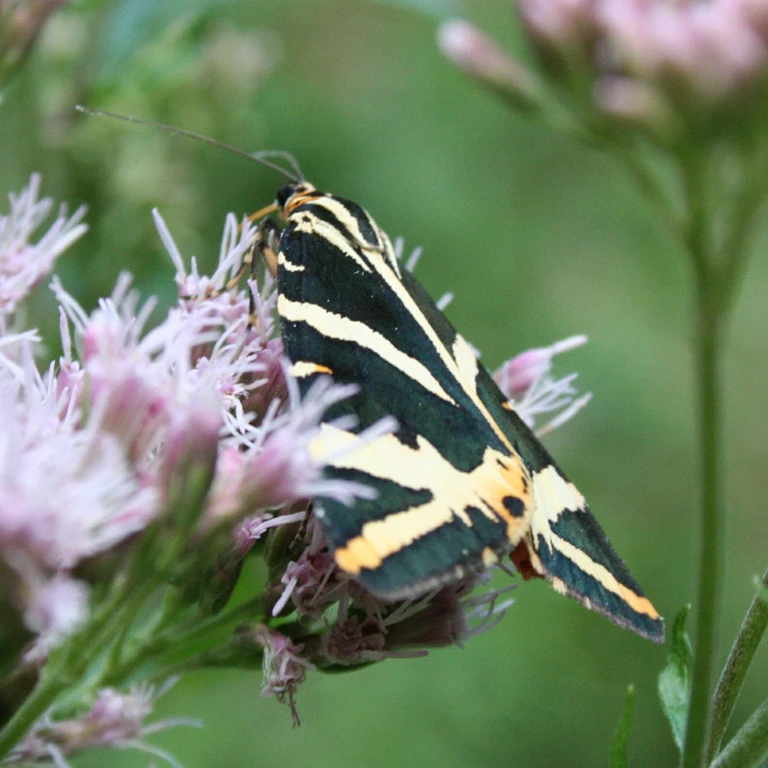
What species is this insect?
Euplagia quadripunctaria
